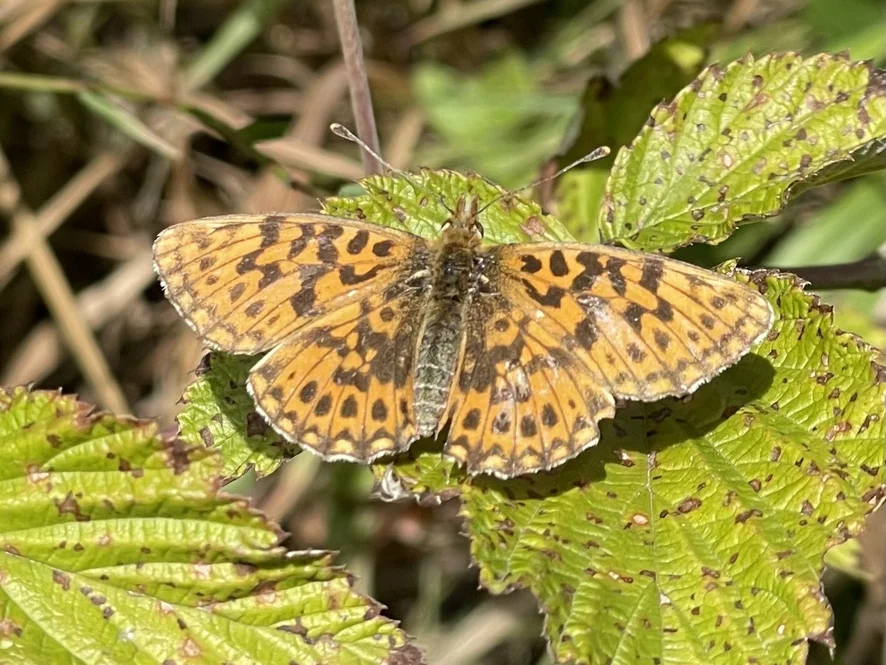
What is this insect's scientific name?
Boloria dia
